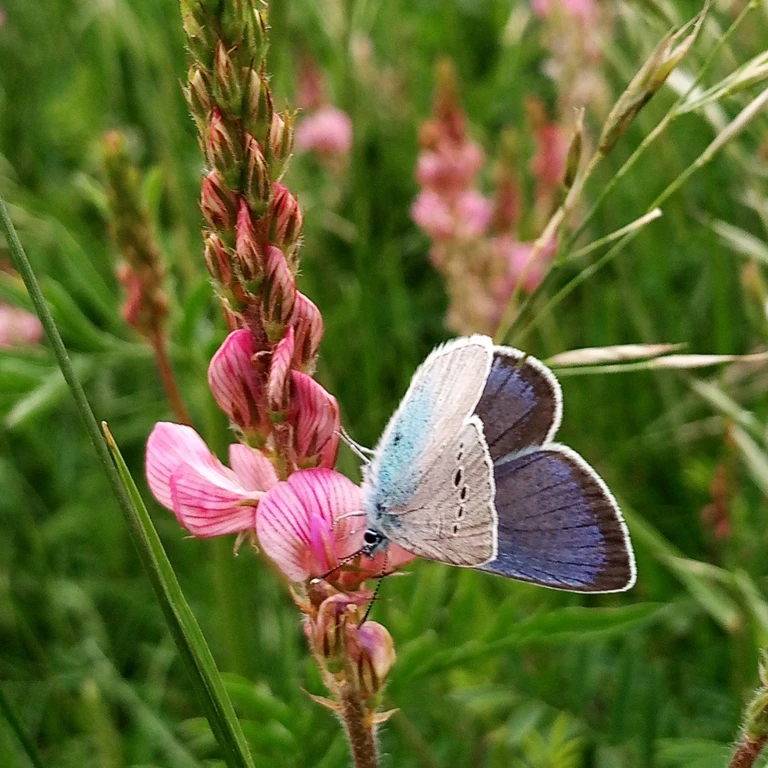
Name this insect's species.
Glaucopsyche alexis
